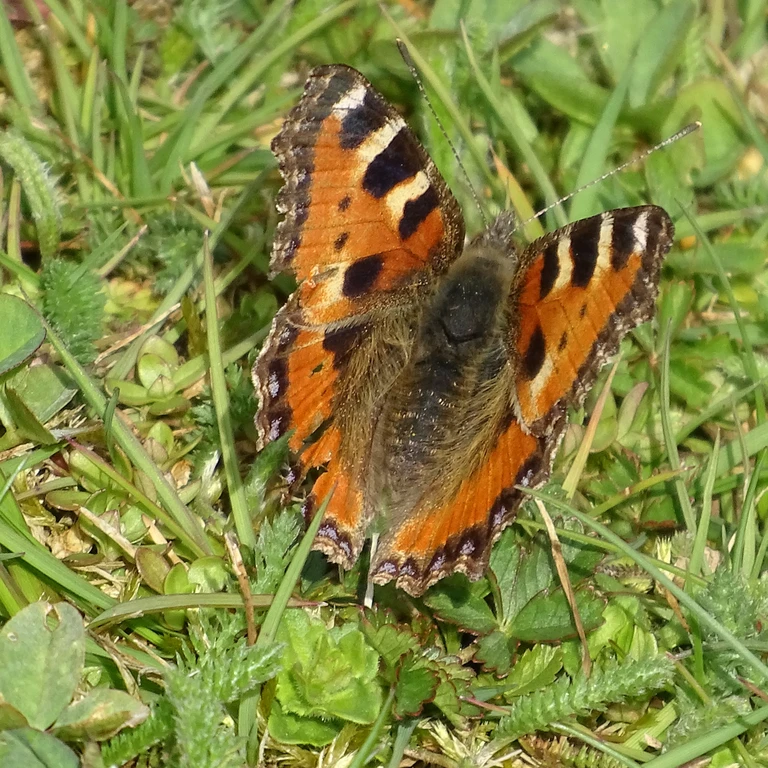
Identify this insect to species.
Aglais urticae
